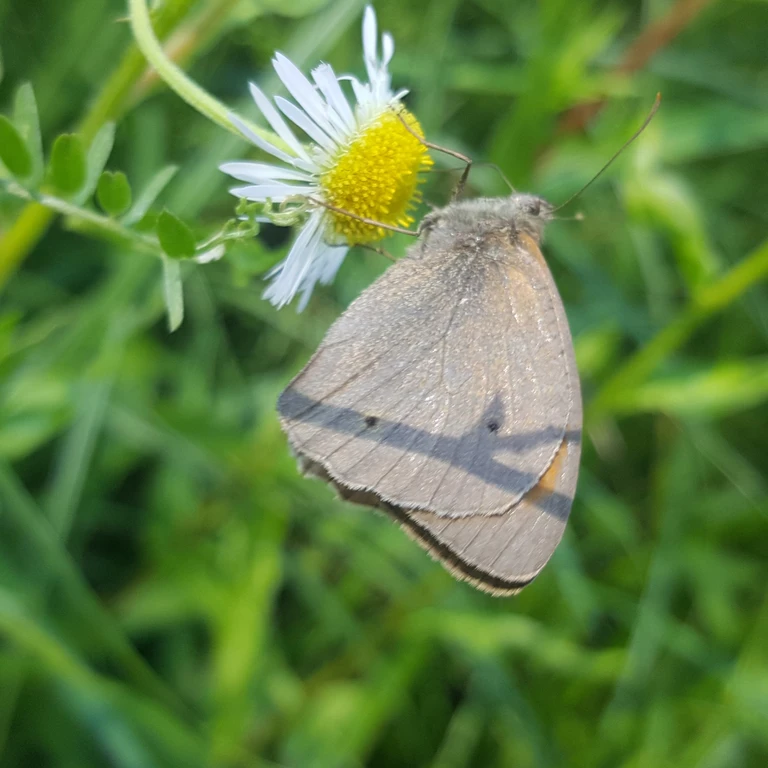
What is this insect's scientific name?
Maniola jurtina
